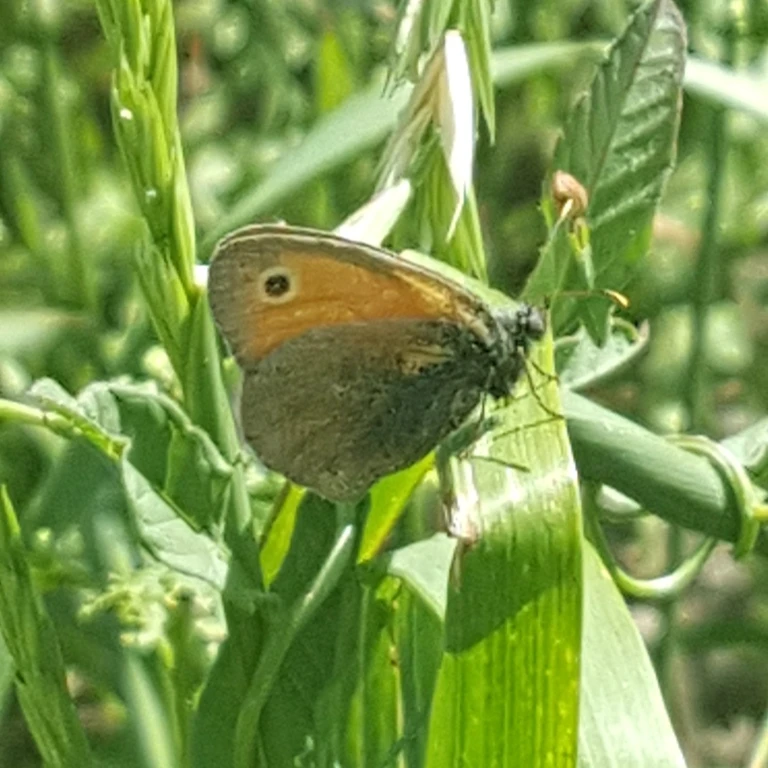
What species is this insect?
Coenonympha pamphilus
